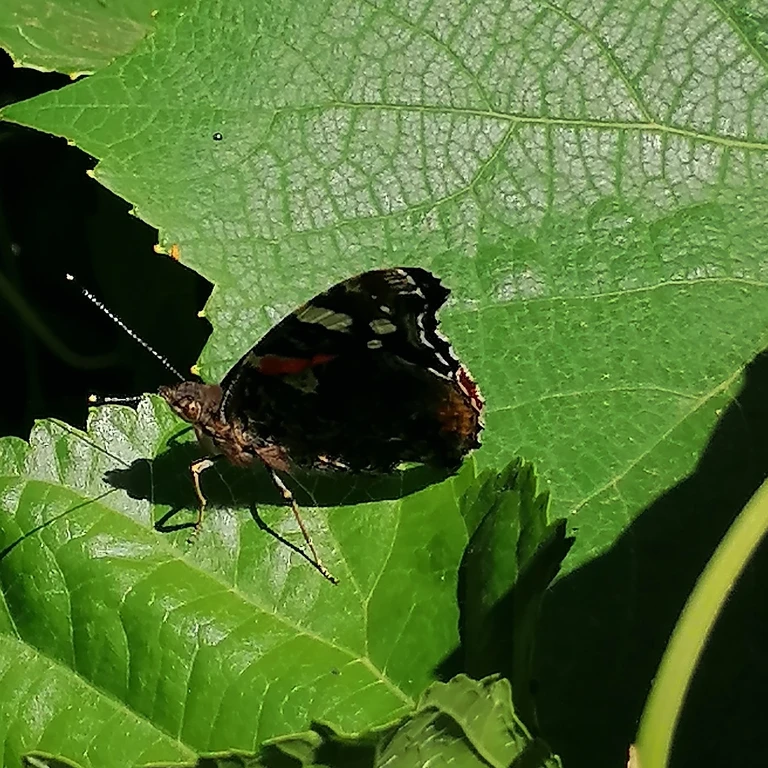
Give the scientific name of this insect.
Vanessa atalanta
